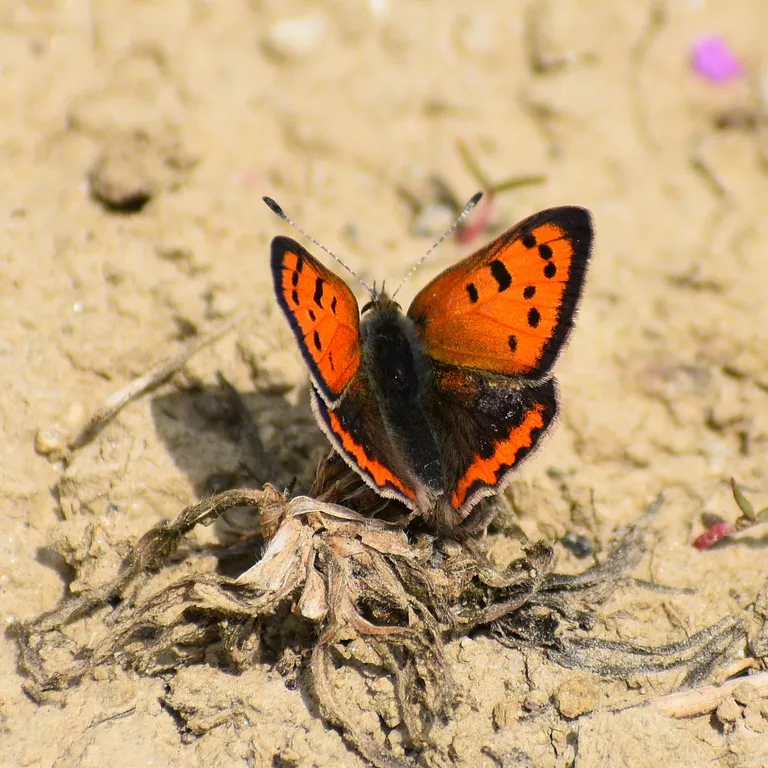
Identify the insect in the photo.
Lycaena phlaeas
